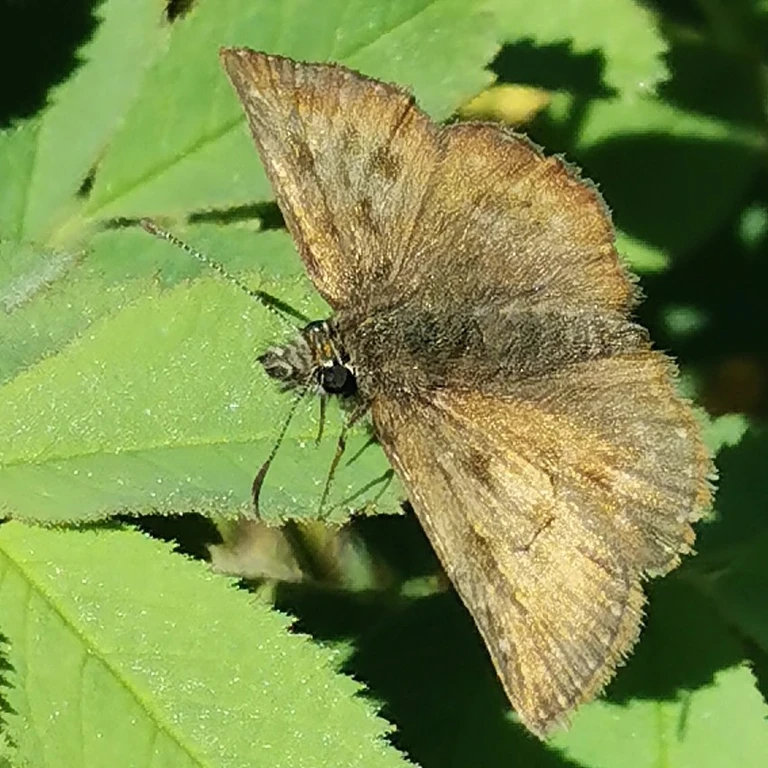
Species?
Erynnis tages
